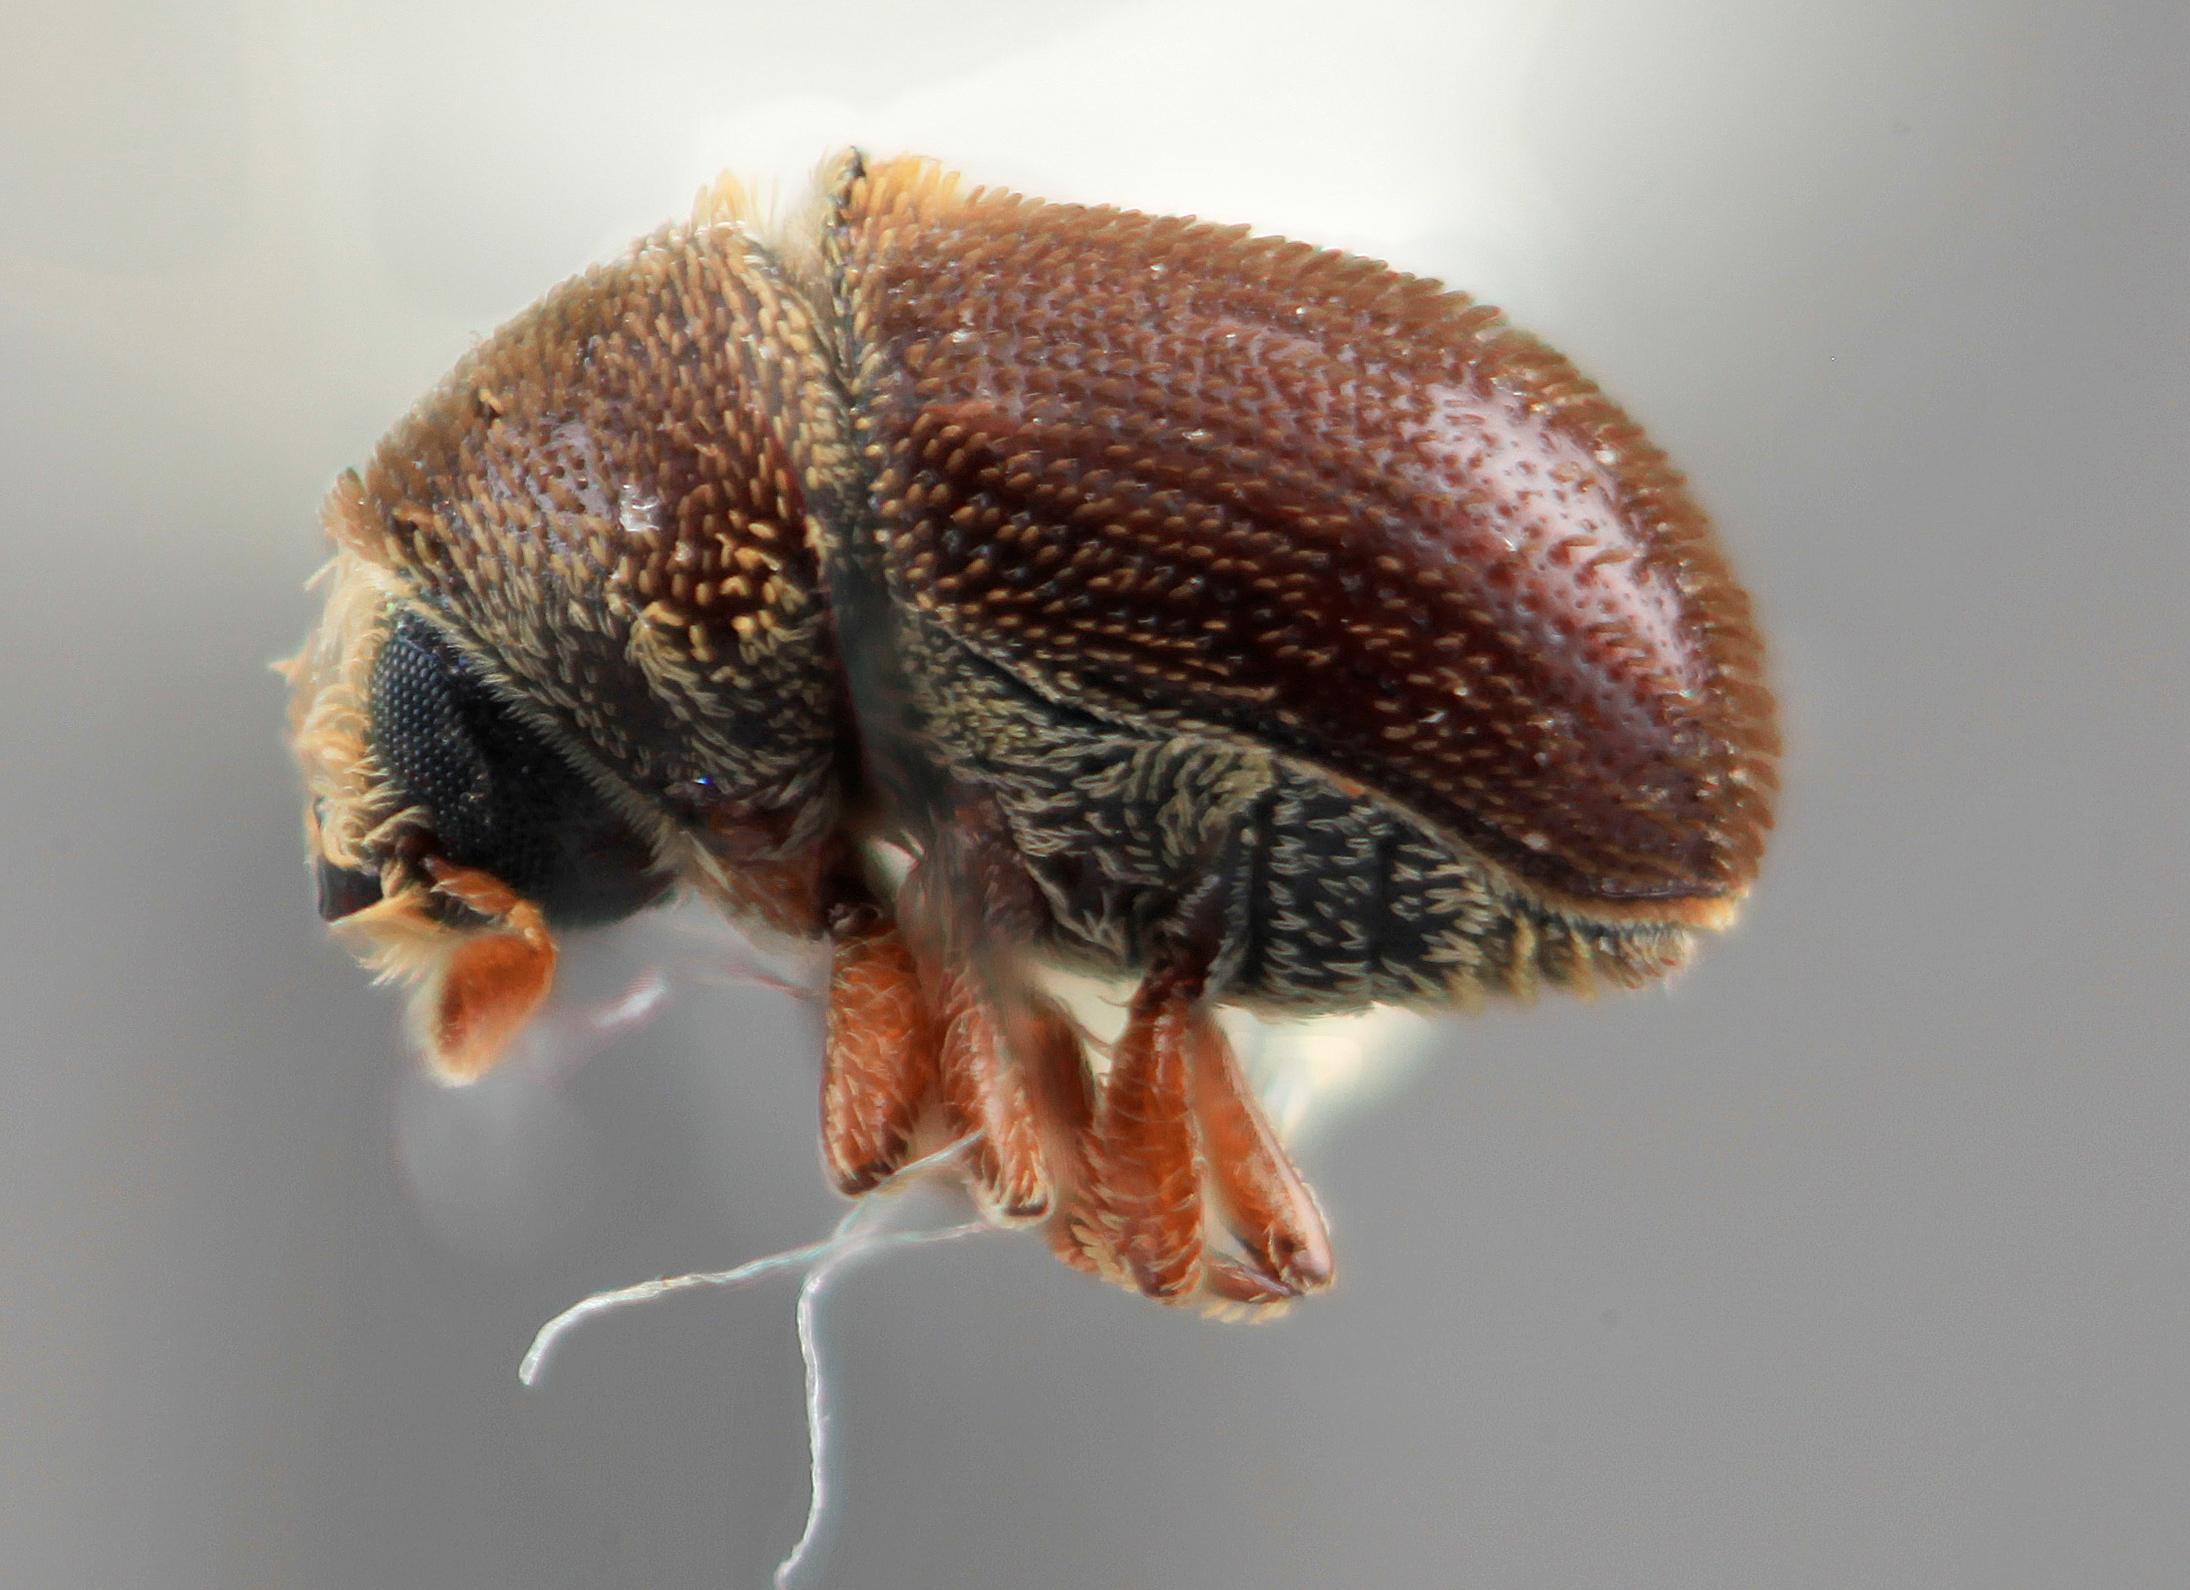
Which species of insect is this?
Chaetophloeus confinis
